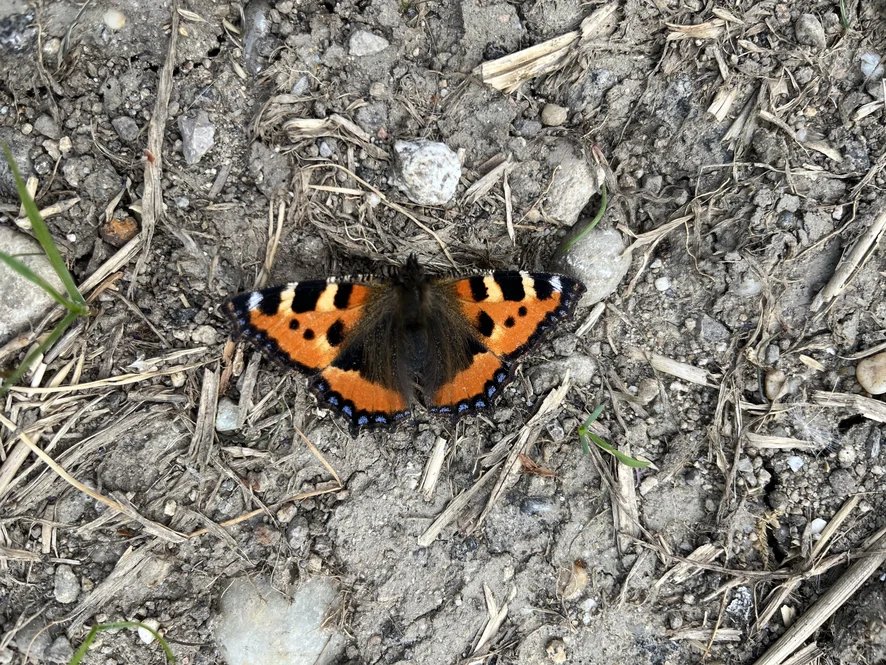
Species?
Aglais urticae
